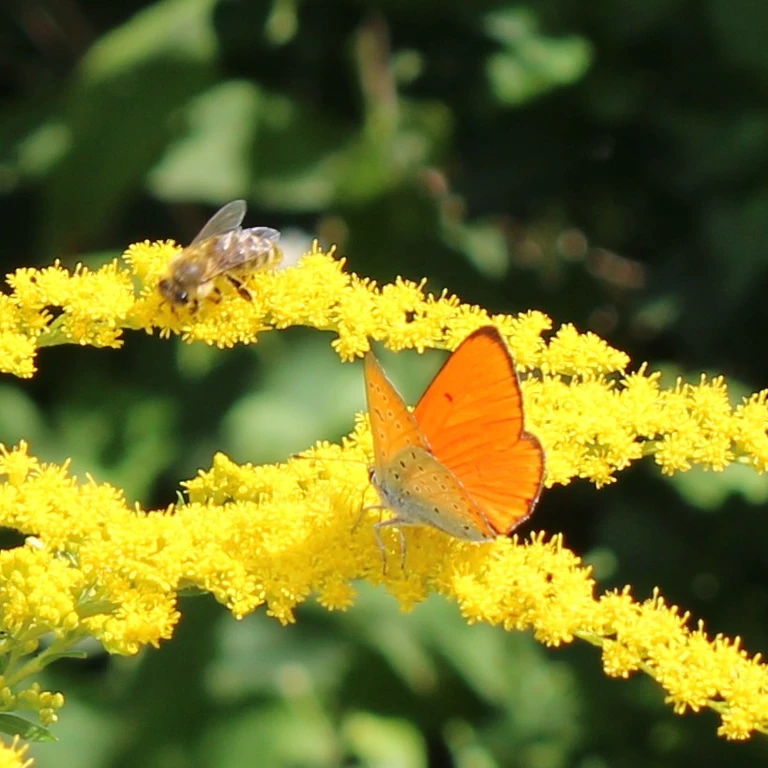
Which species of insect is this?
Lycaena dispar
